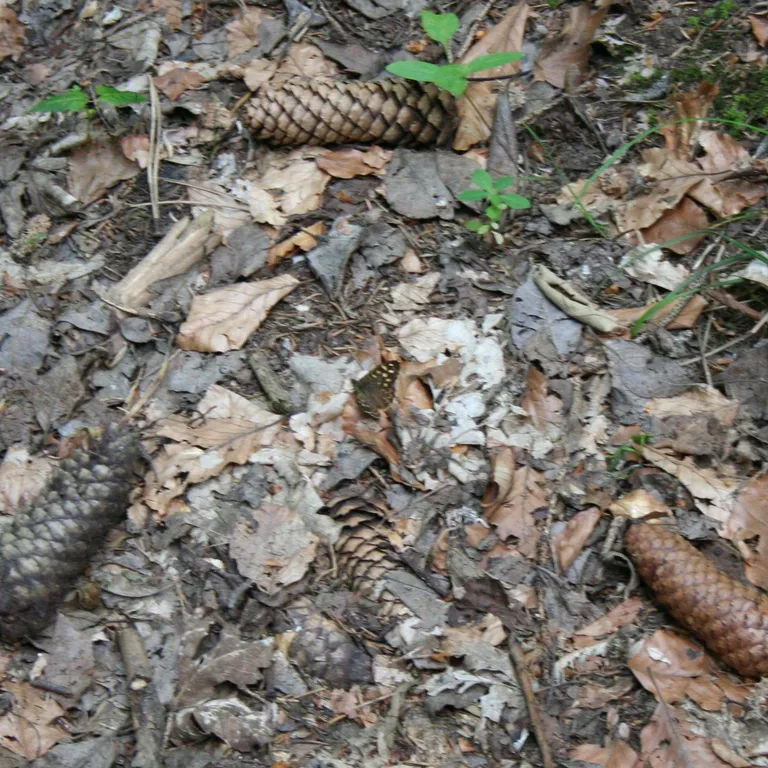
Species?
Pararge aegeria
